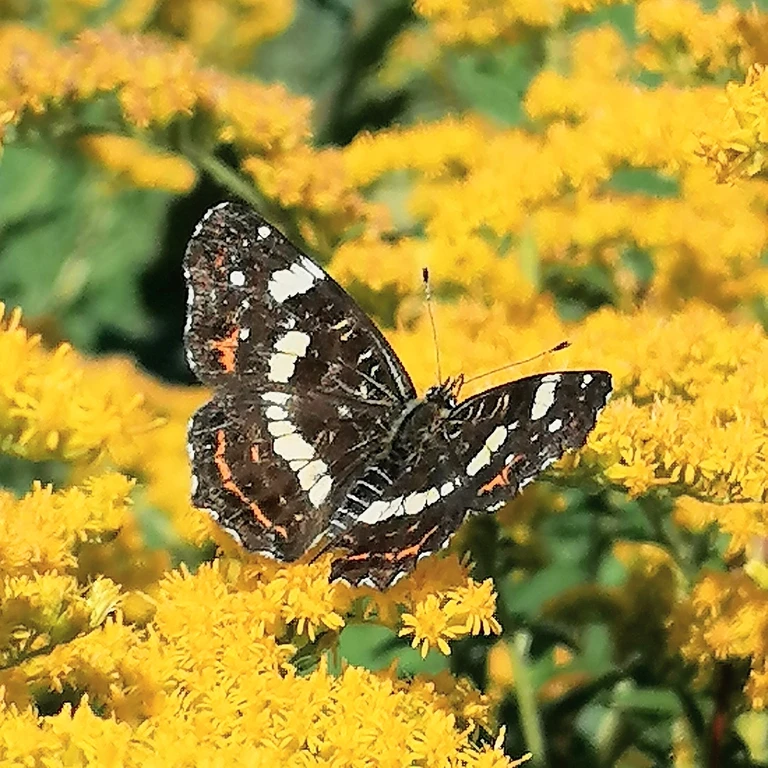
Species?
Araschnia levana
